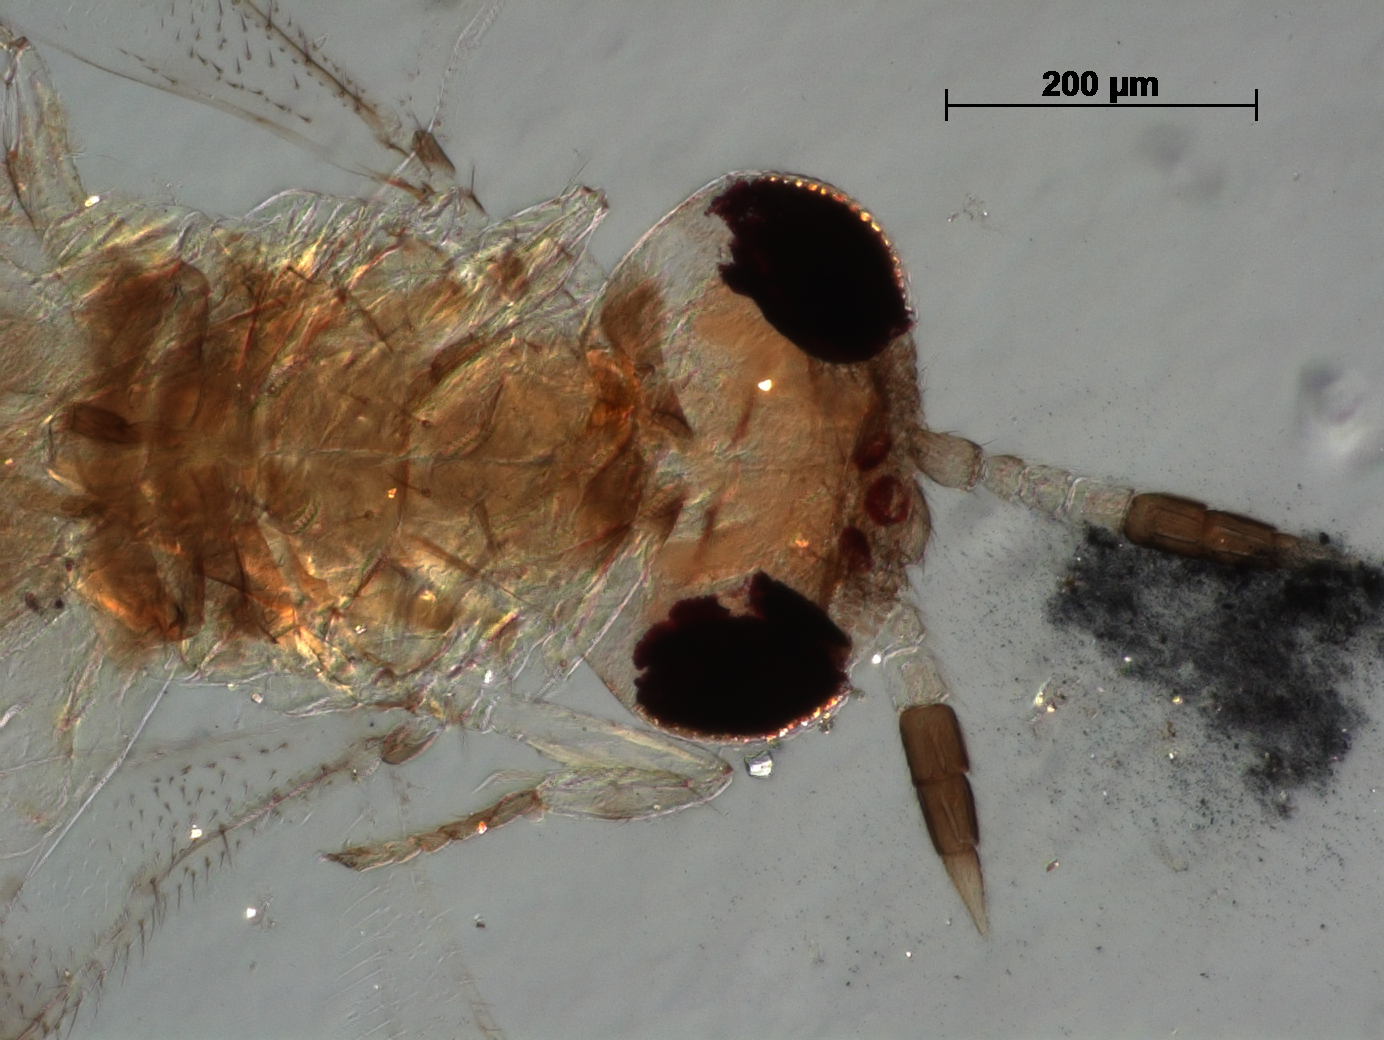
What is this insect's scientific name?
Prospaltella pulchella
